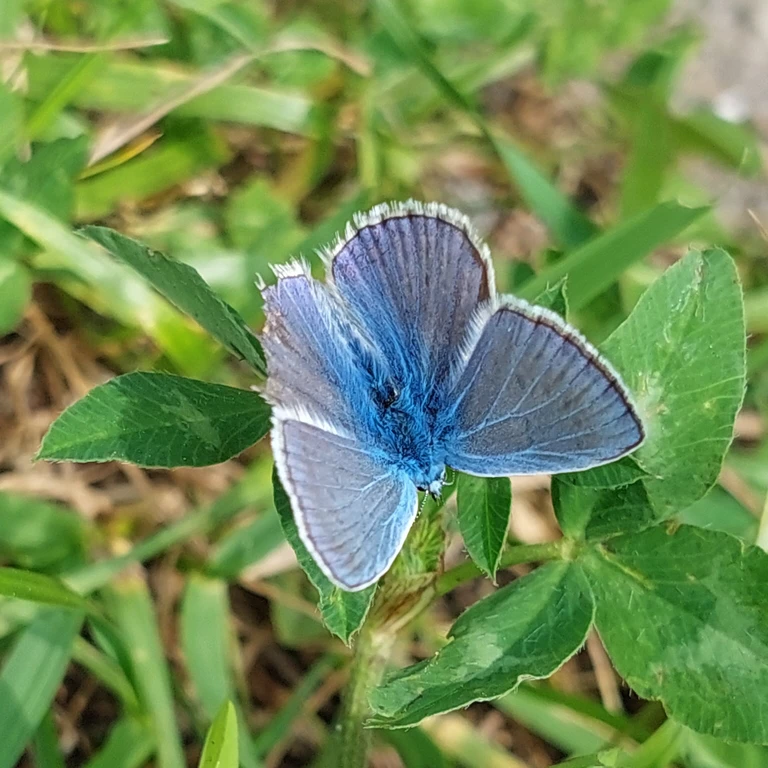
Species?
Polyommatus icarus
